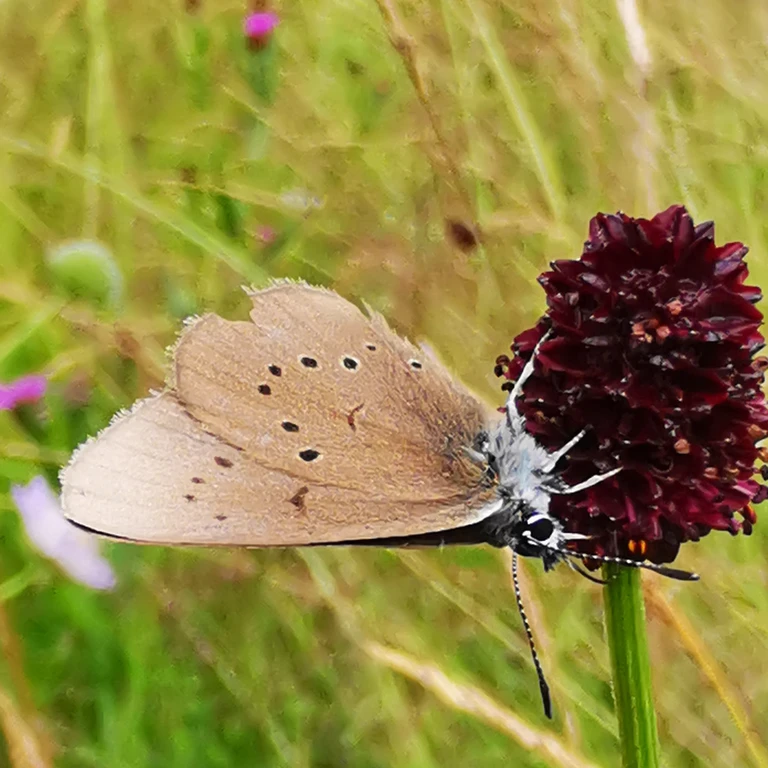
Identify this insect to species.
Phengaris nausithous (also Maculinea nausithous)
